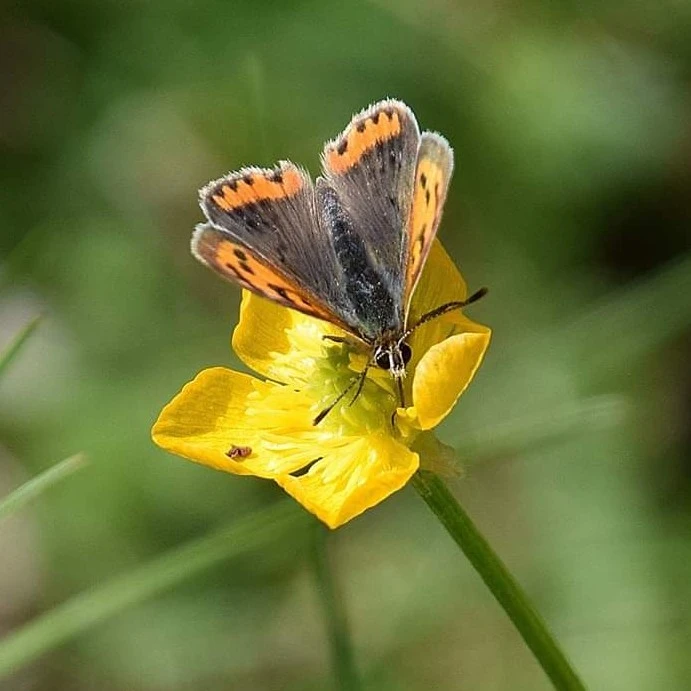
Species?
Lycaena phlaeas
